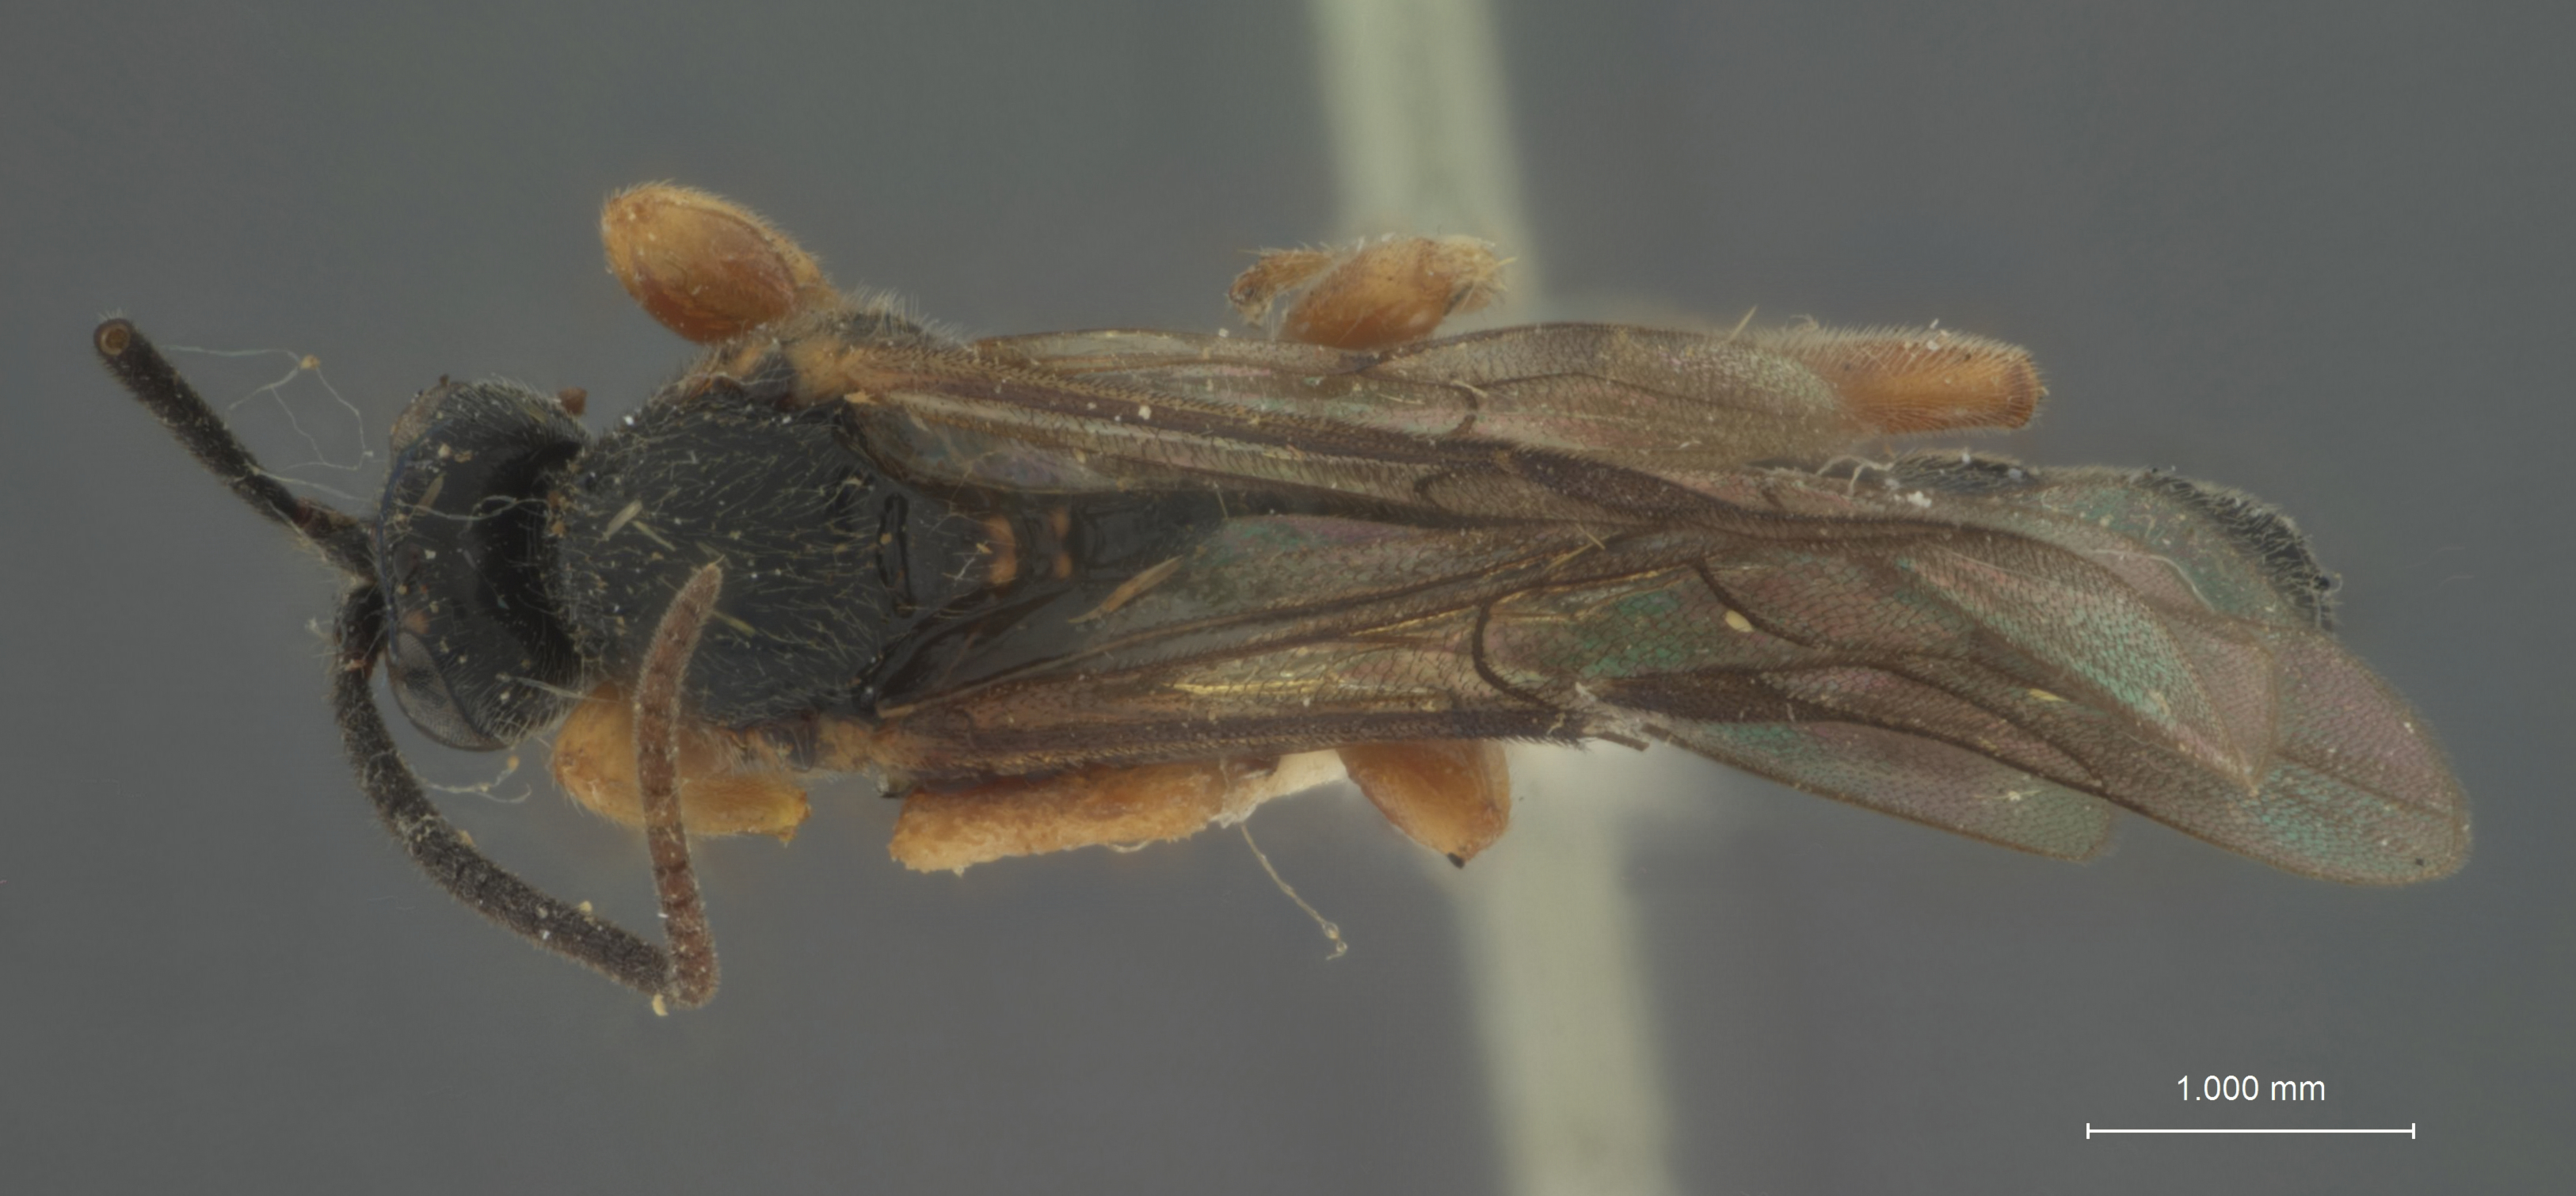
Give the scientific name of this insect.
Exochus hakonensis
